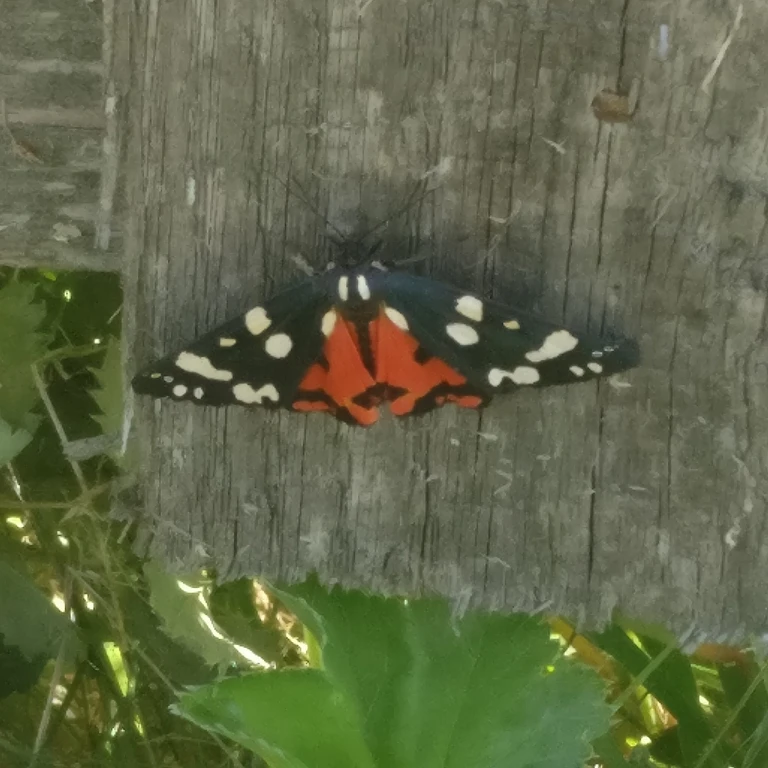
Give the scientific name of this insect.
Callimorpha dominula
